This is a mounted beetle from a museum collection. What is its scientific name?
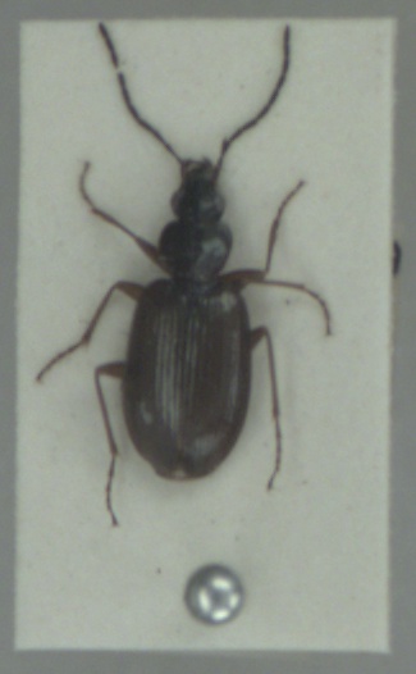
Agonum micans
